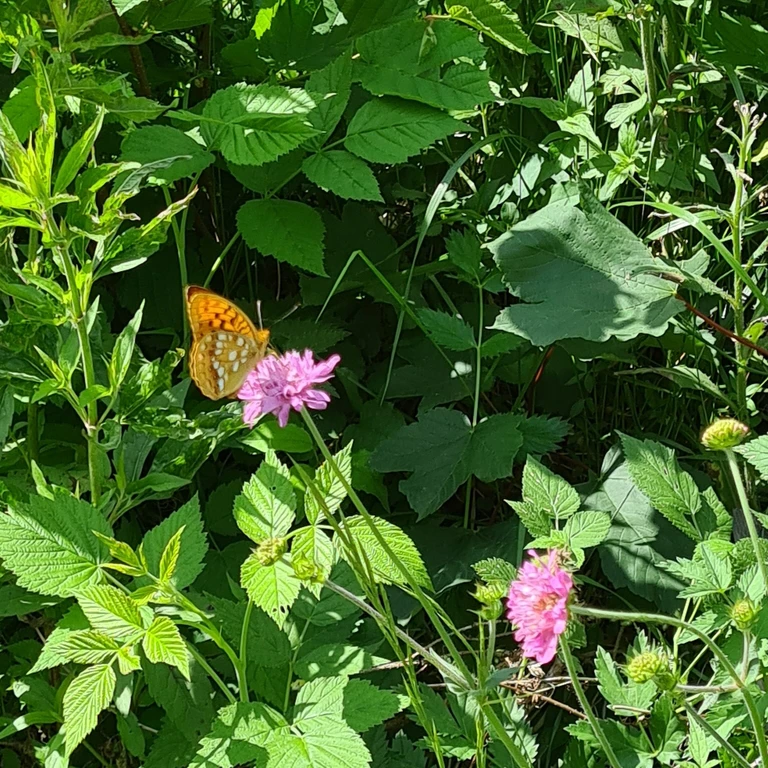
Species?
Fabriciana adippe
